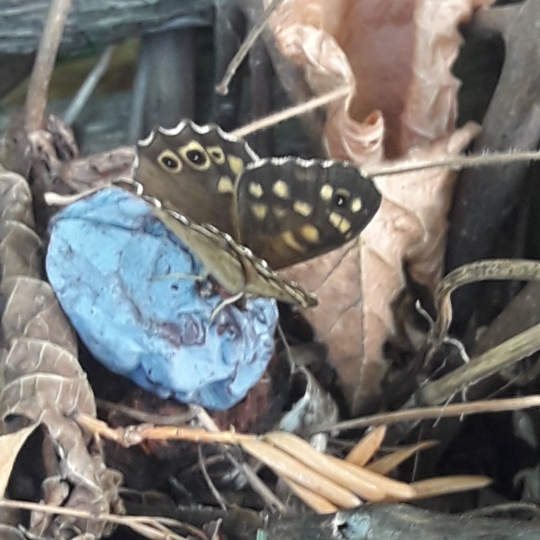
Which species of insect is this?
Pararge aegeria
